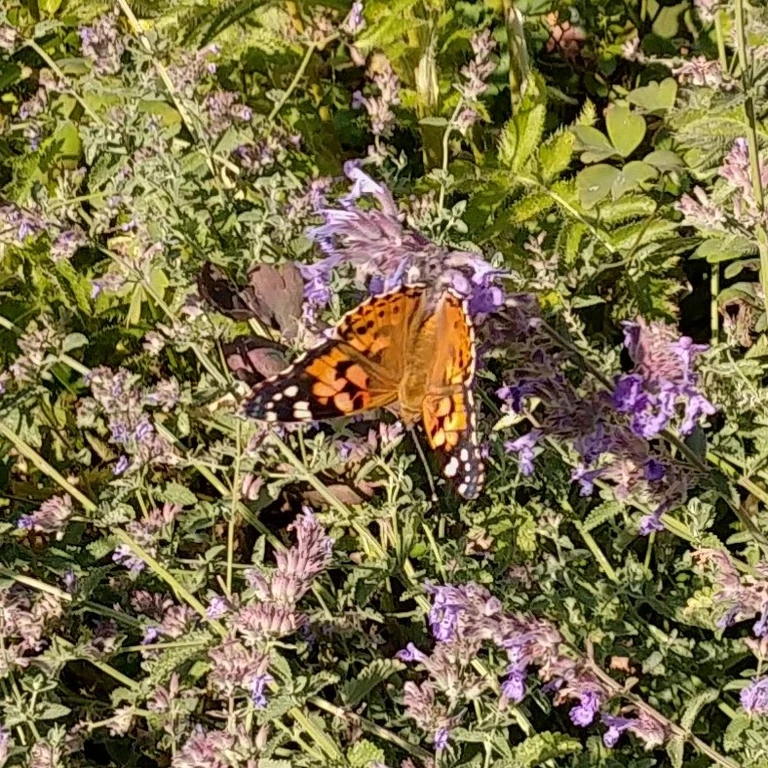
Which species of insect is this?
Vanessa cardui
